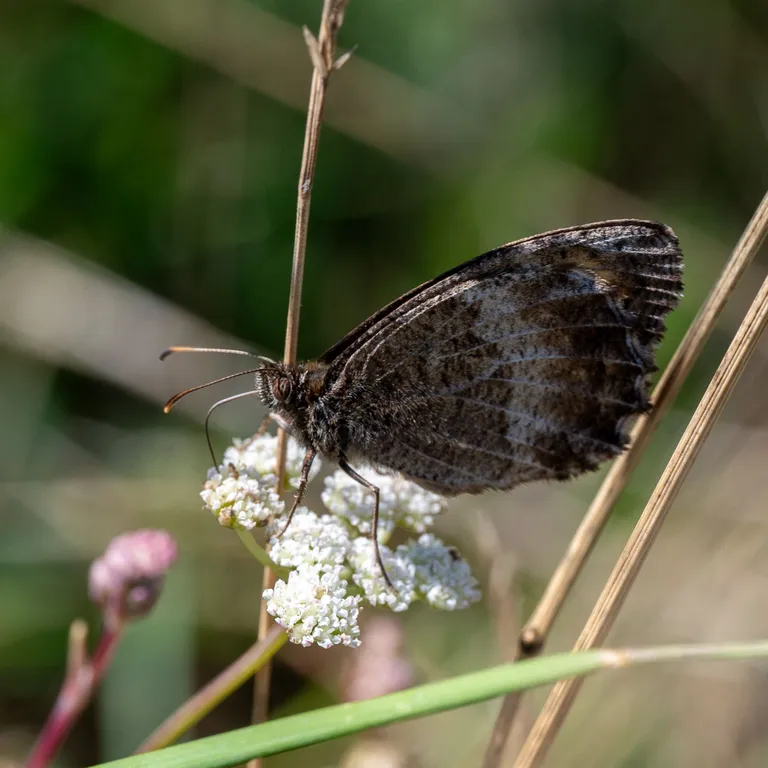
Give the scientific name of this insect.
Arethusana arethusa
